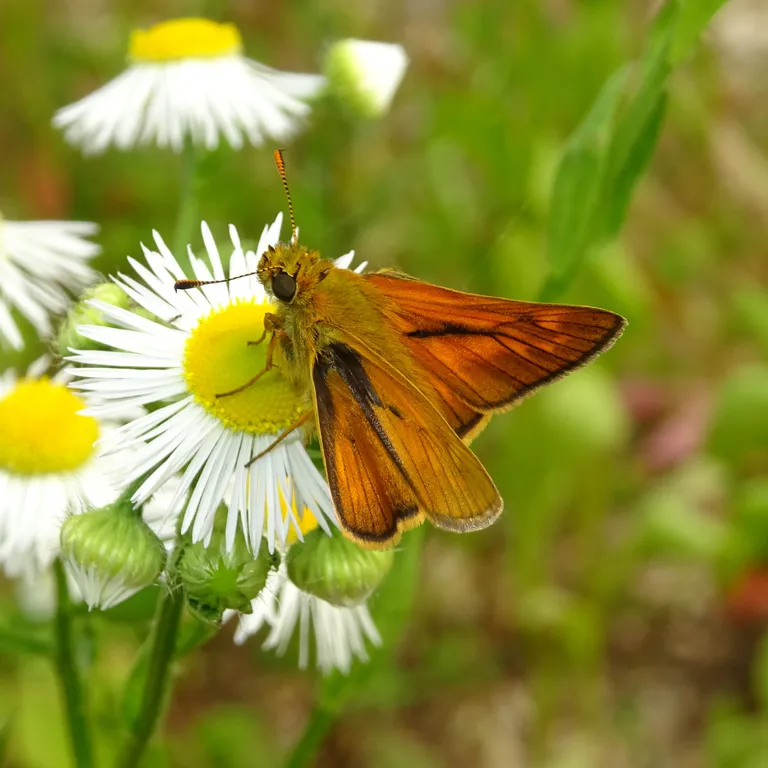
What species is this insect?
Ochlodes sylvanus (also Ochlodes venata)
